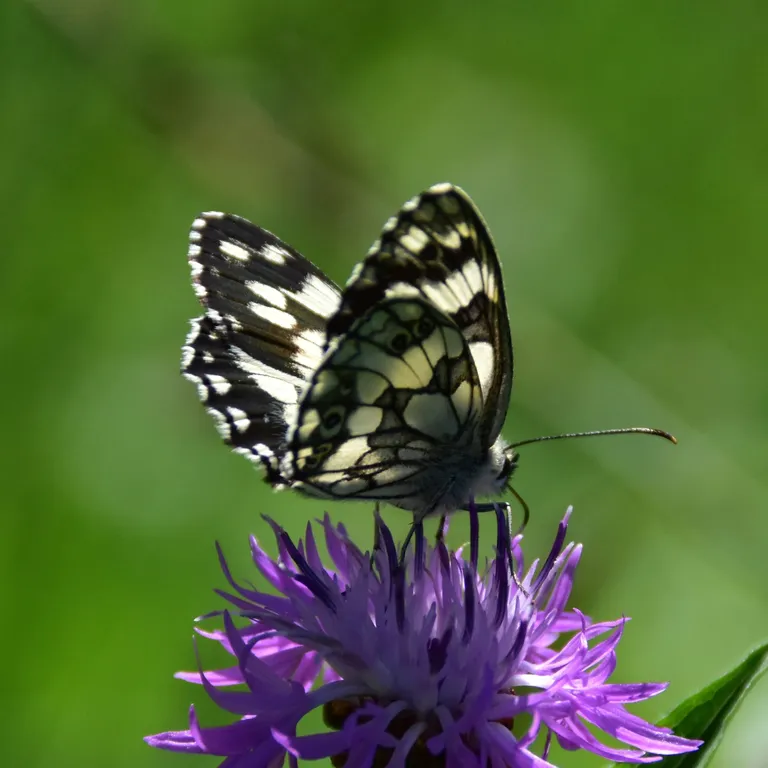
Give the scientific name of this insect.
Melanargia galathea
